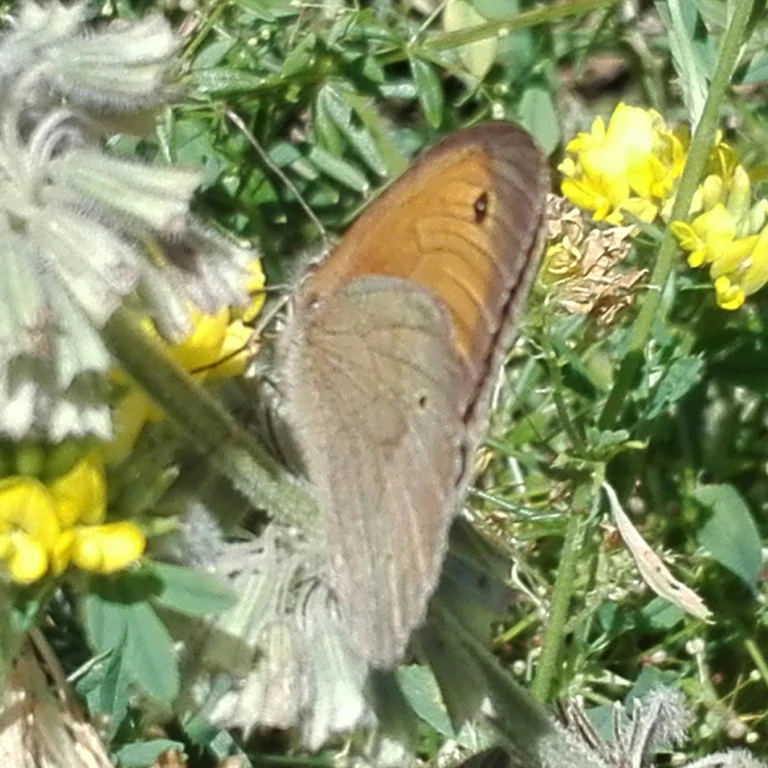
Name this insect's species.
Coenonympha pamphilus
